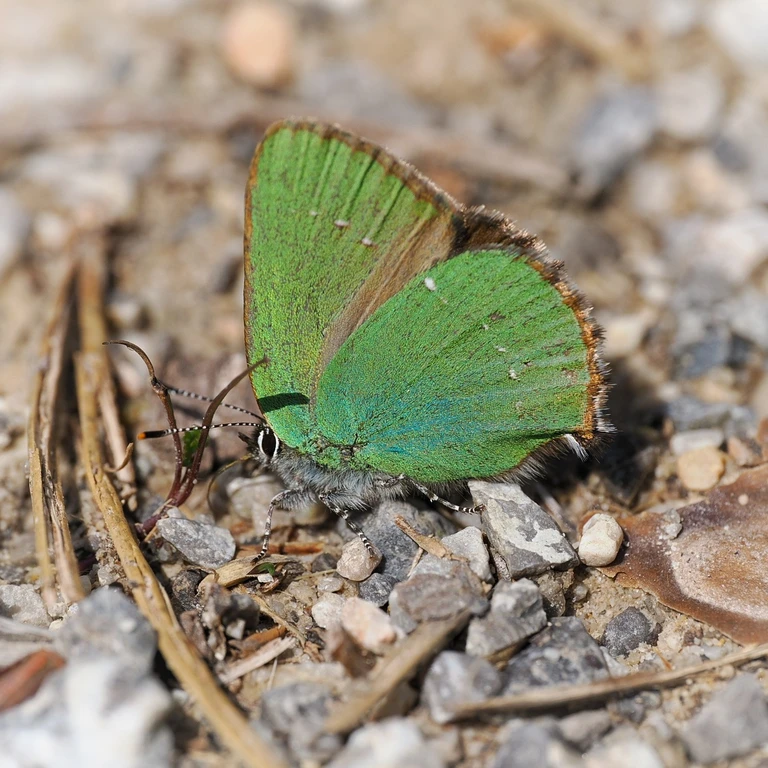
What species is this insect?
Callophrys rubi
